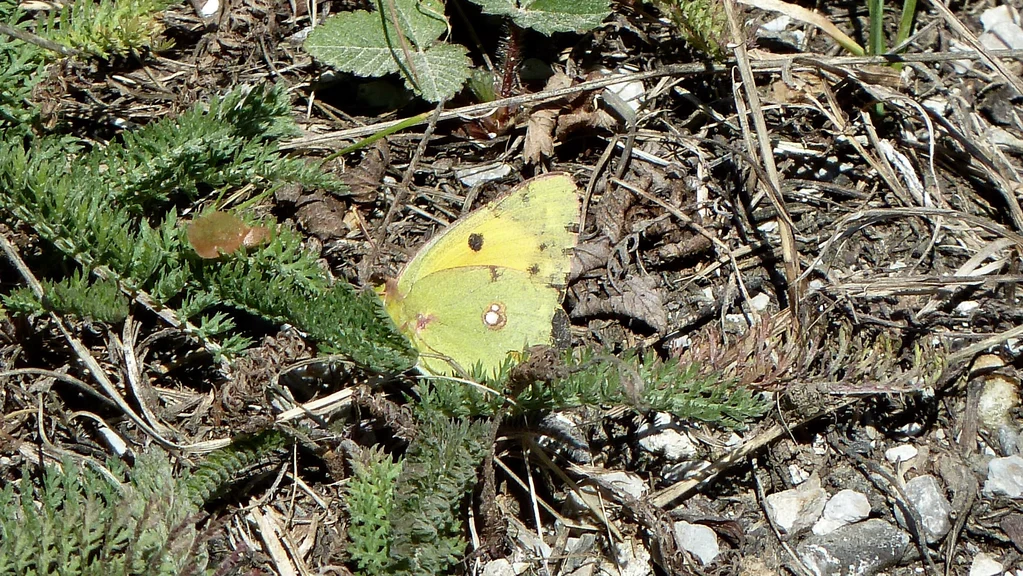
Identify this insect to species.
Colias croceus
